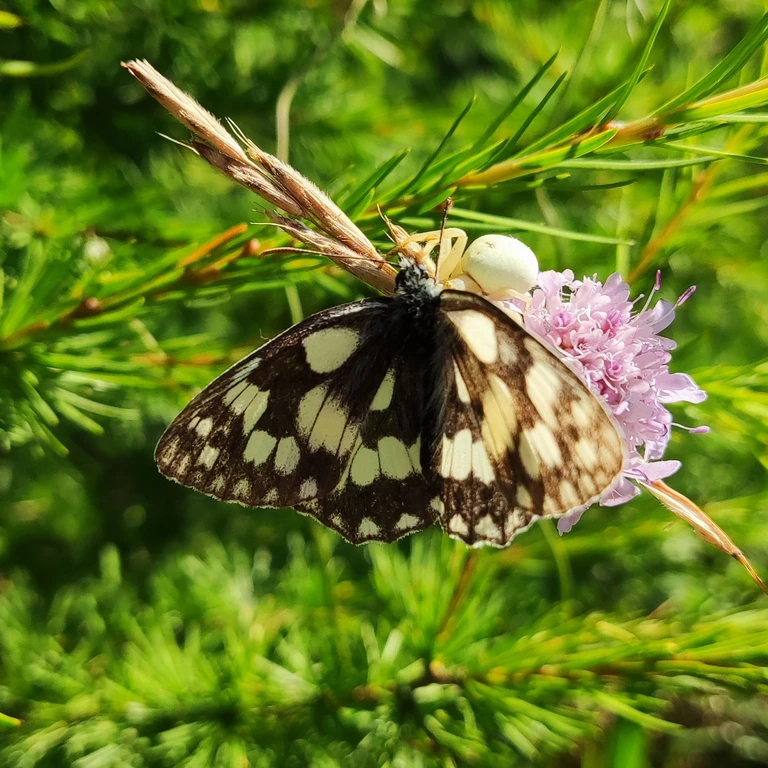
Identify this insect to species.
Melanargia galathea
